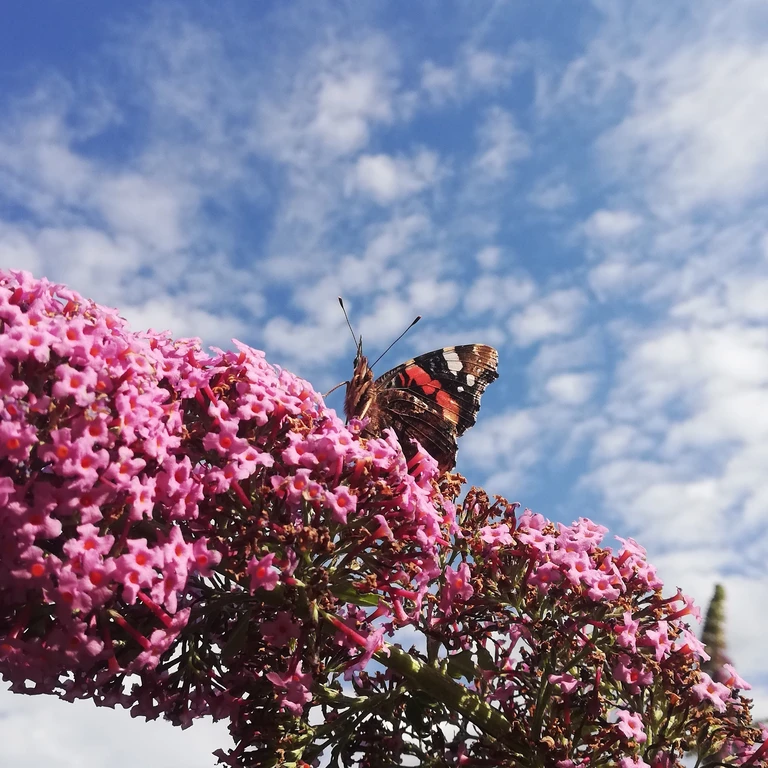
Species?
Vanessa atalanta
